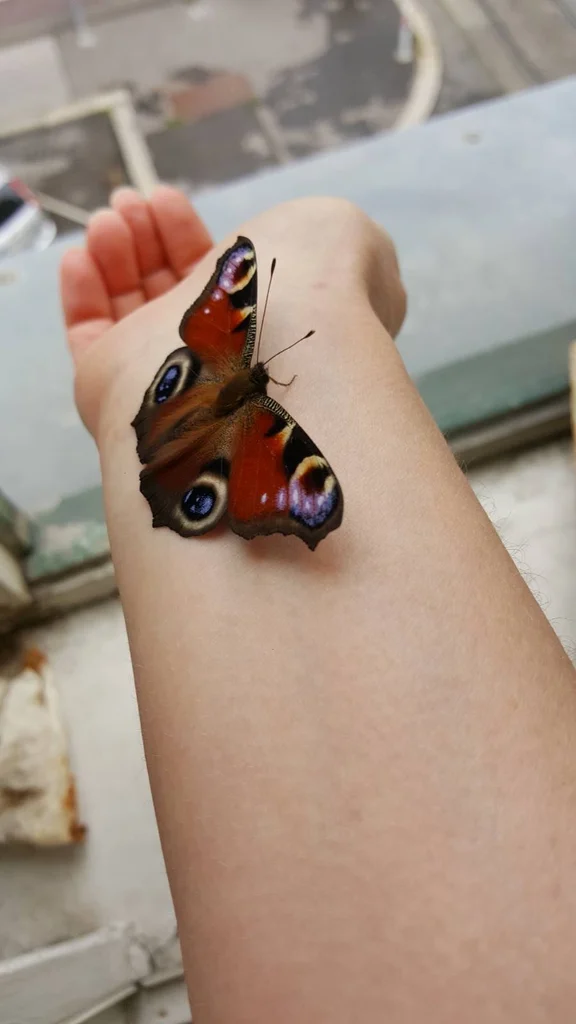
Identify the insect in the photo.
Aglais io
